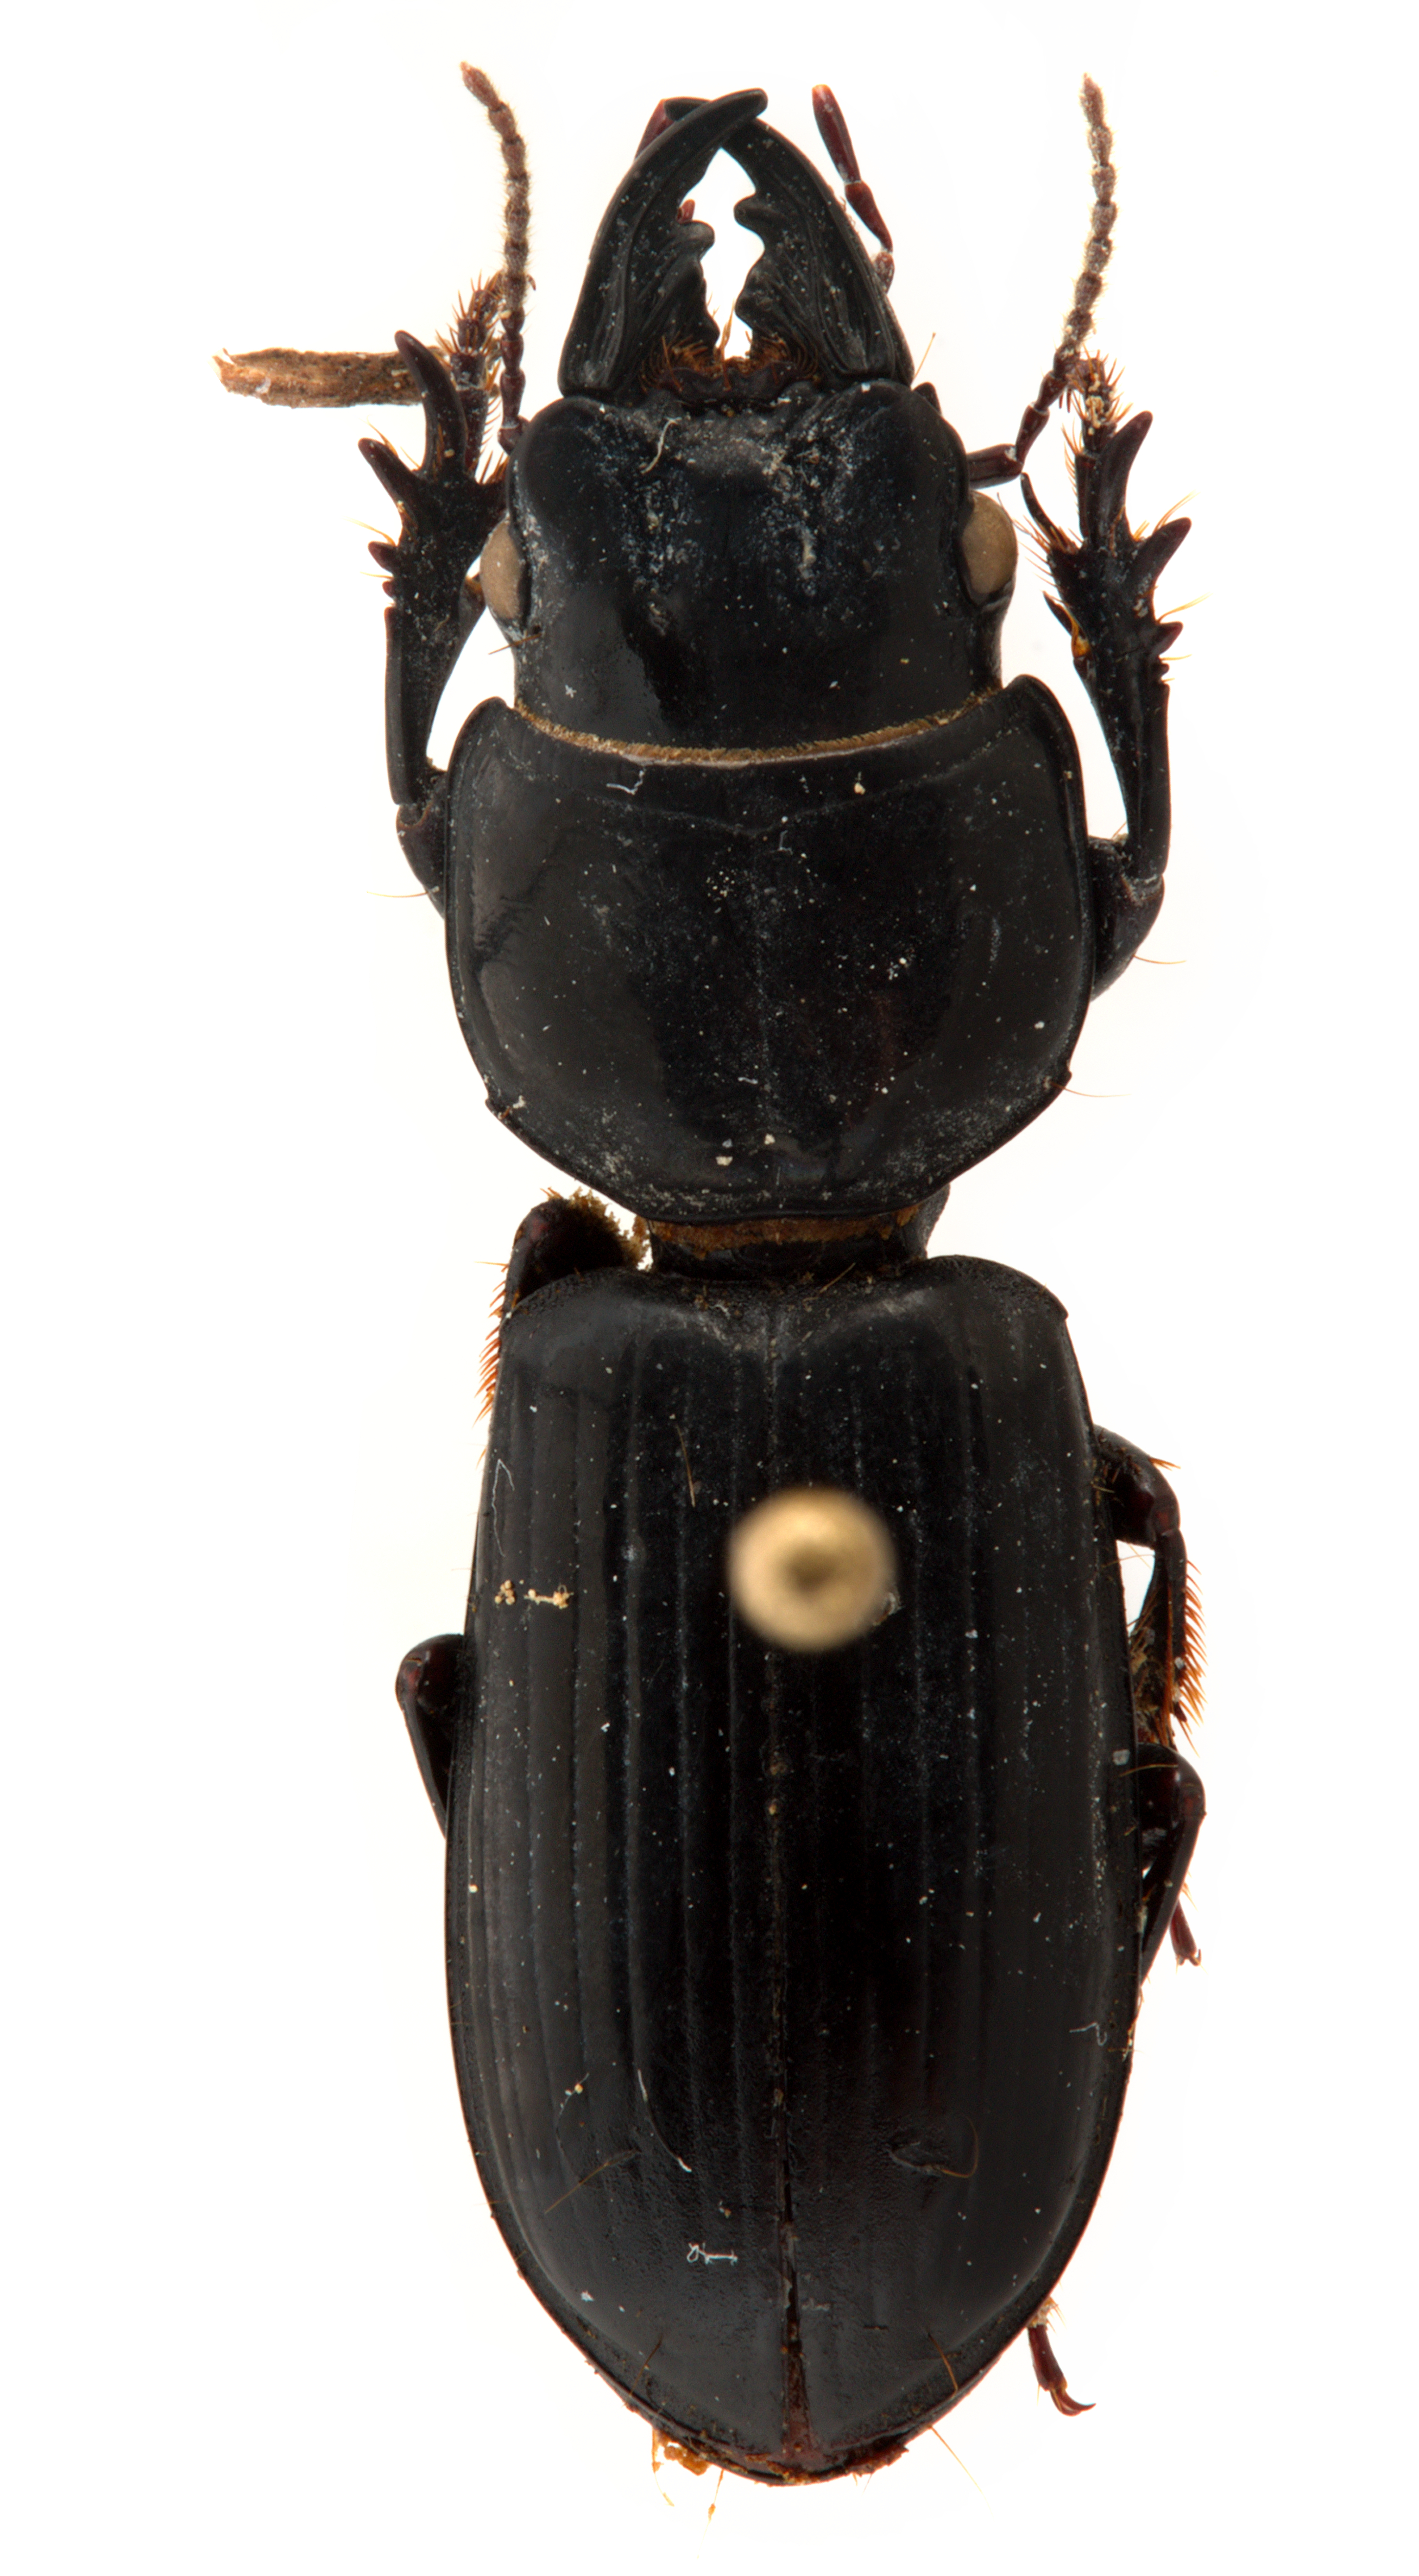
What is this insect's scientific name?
Scarites subterraneus
